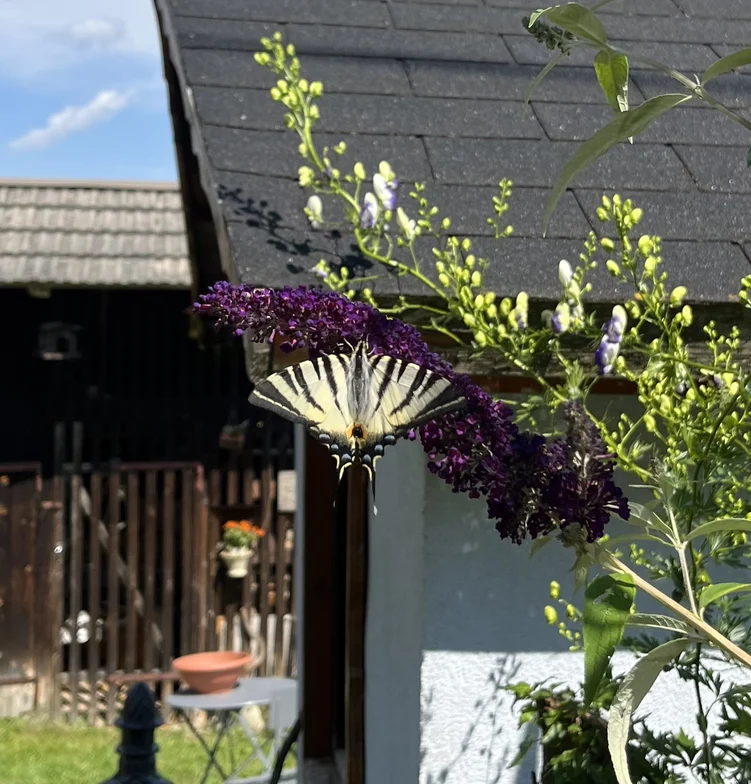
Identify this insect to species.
Iphiclides podalirius
